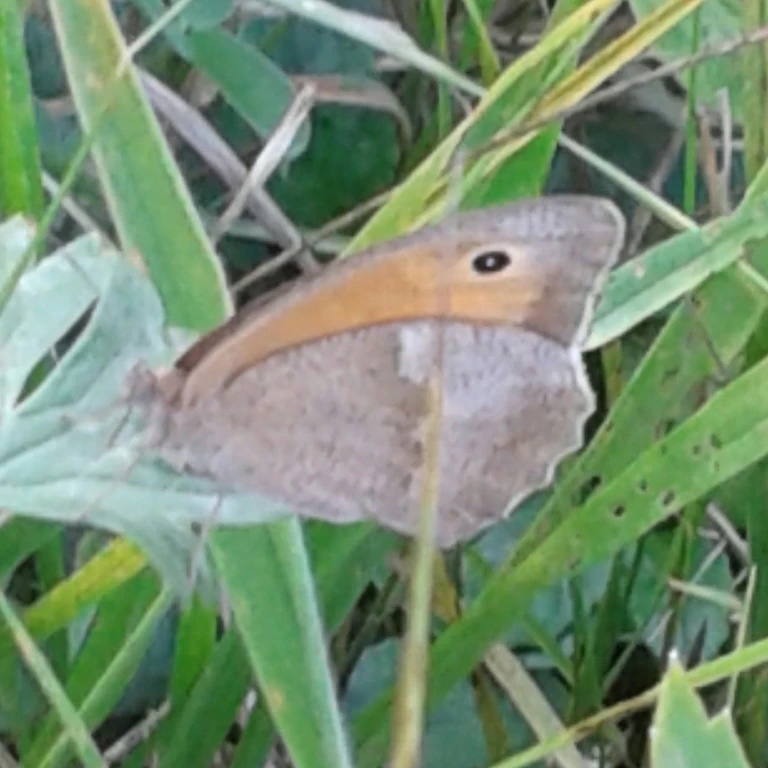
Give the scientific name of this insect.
Maniola jurtina
